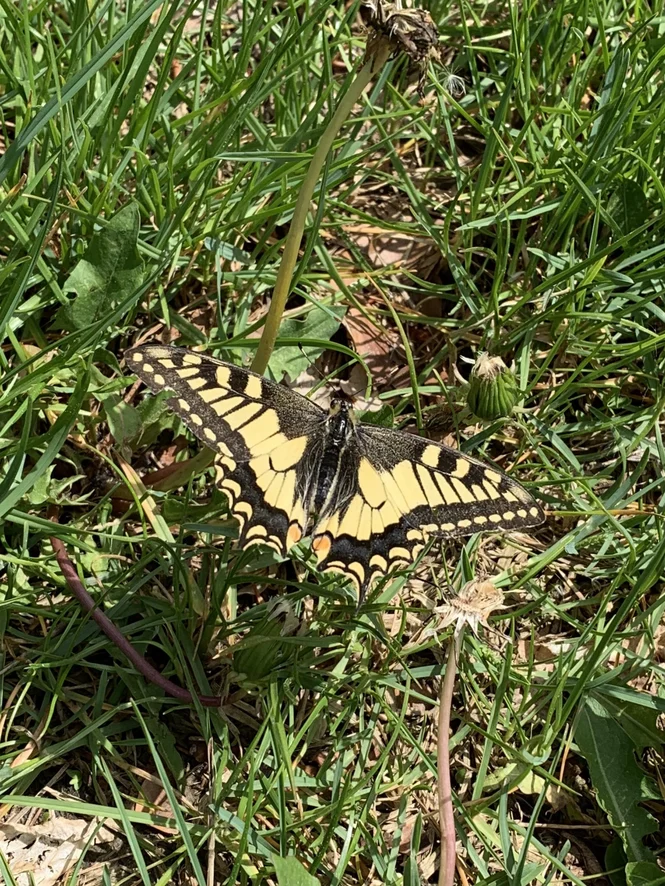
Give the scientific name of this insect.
Papilio machaon
